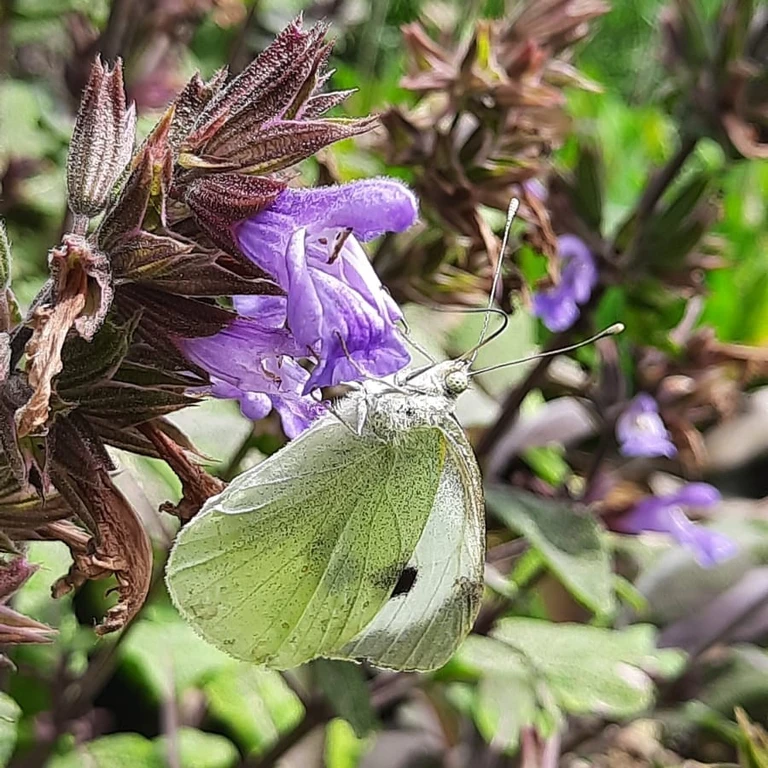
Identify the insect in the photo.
Pieris brassicae
